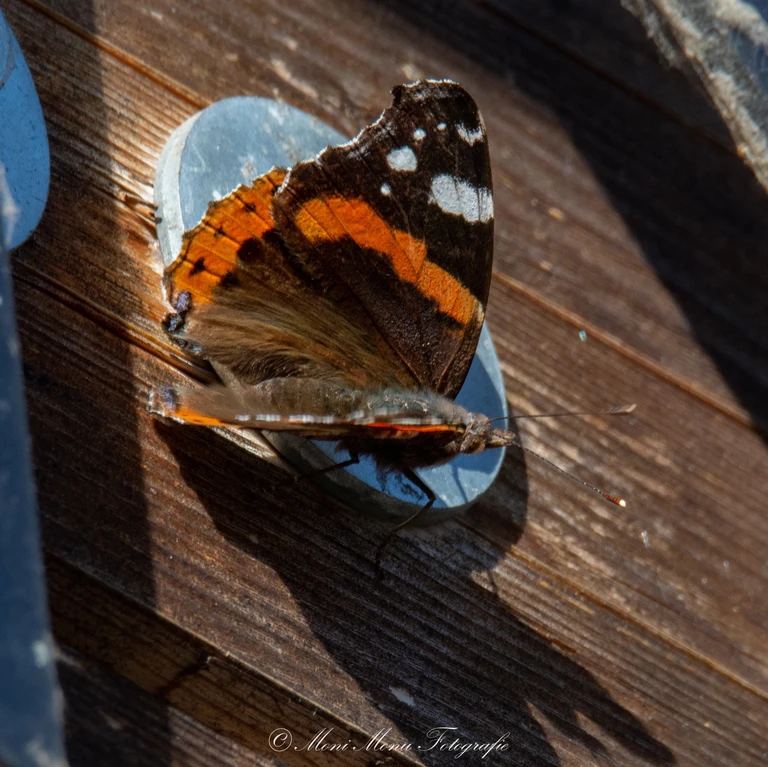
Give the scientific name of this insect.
Vanessa atalanta
